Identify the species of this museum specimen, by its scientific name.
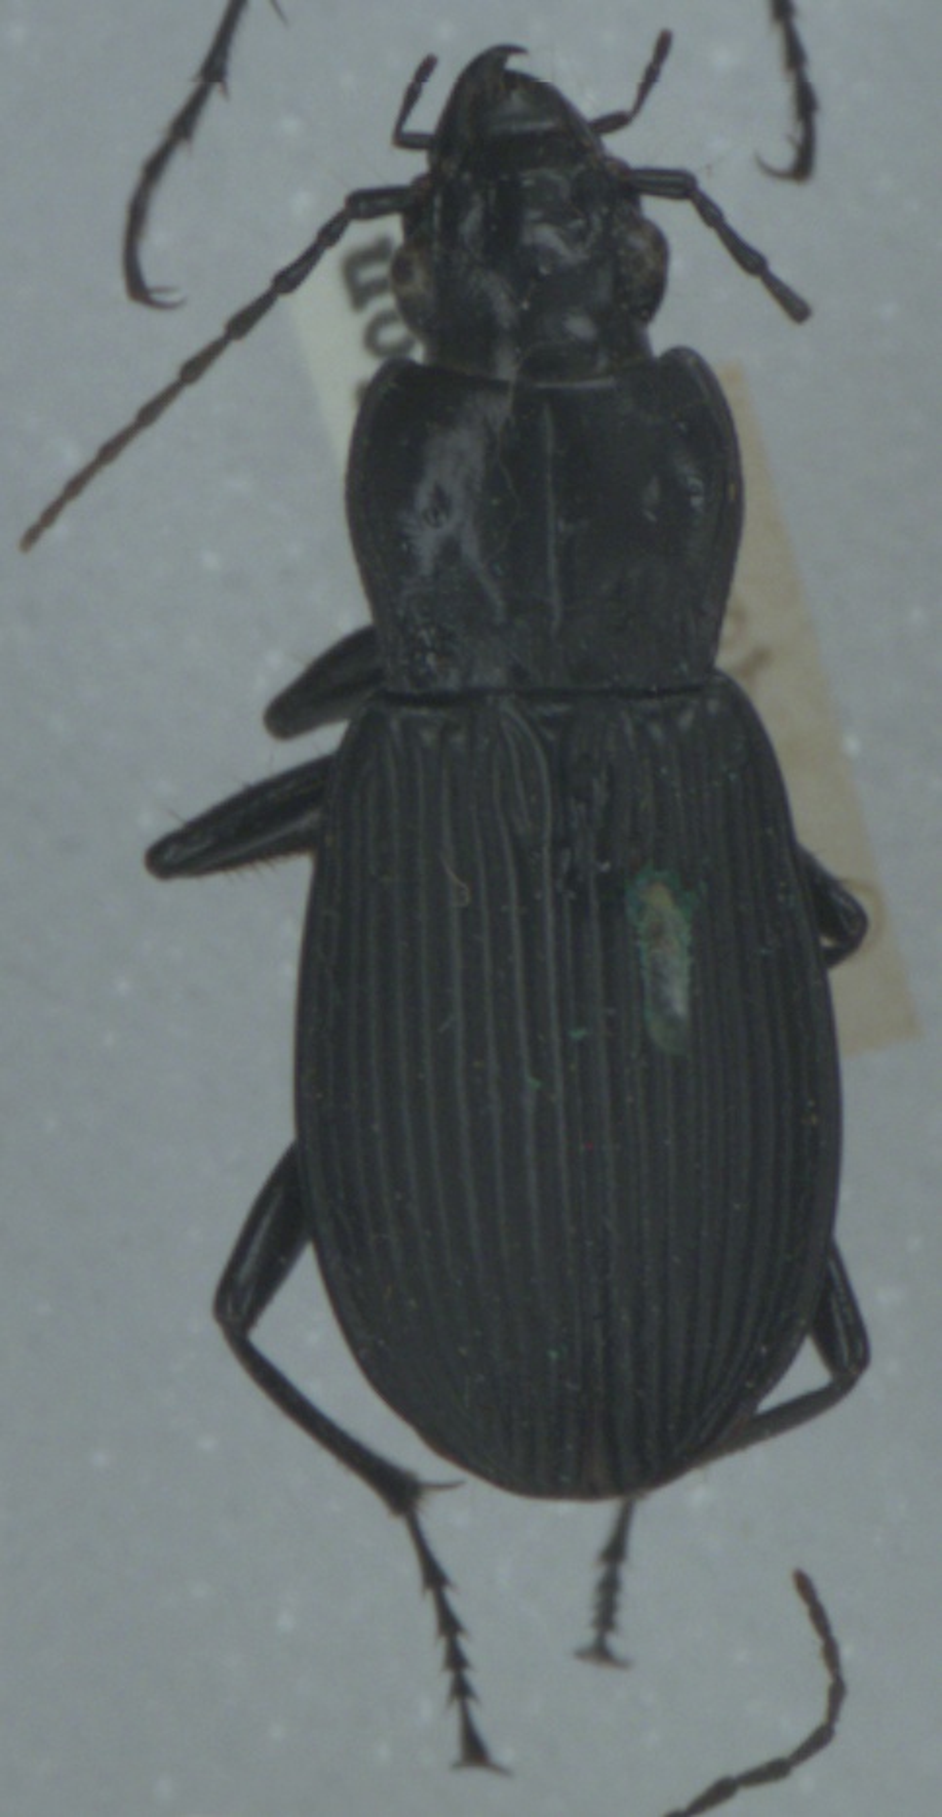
Pterostichus niger
